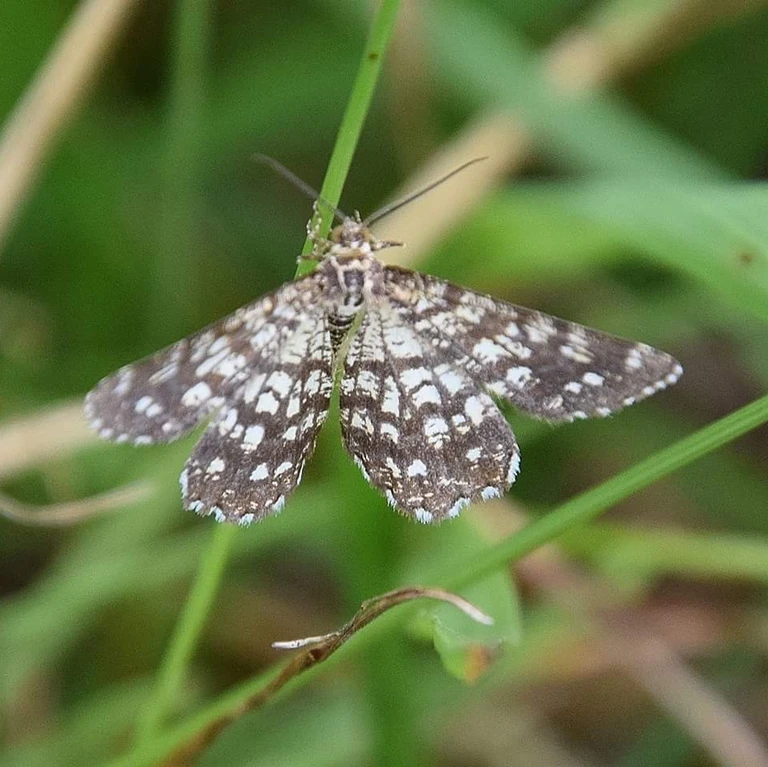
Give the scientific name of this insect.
Chiasmia clathrata
